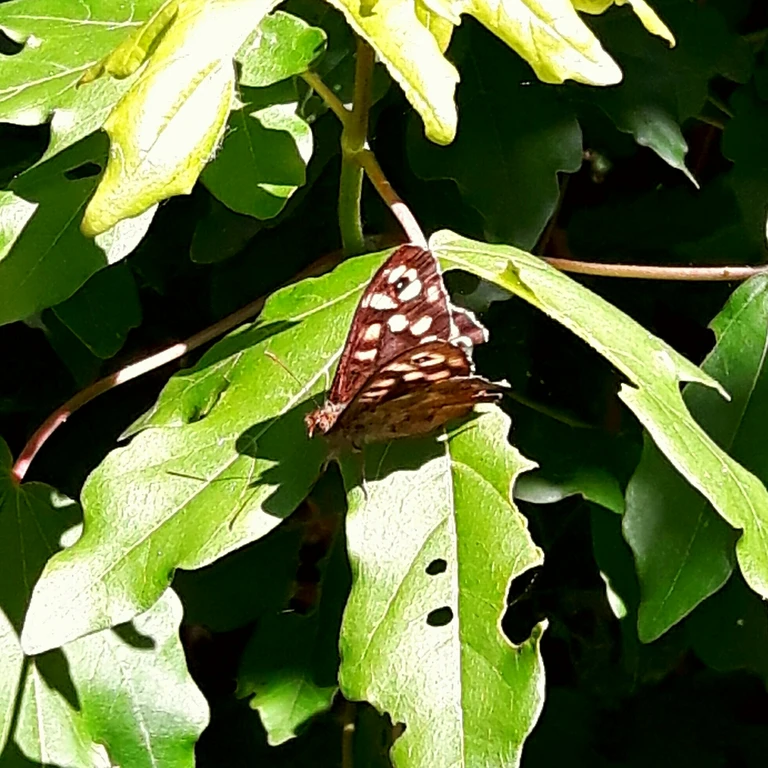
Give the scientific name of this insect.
Pararge aegeria
